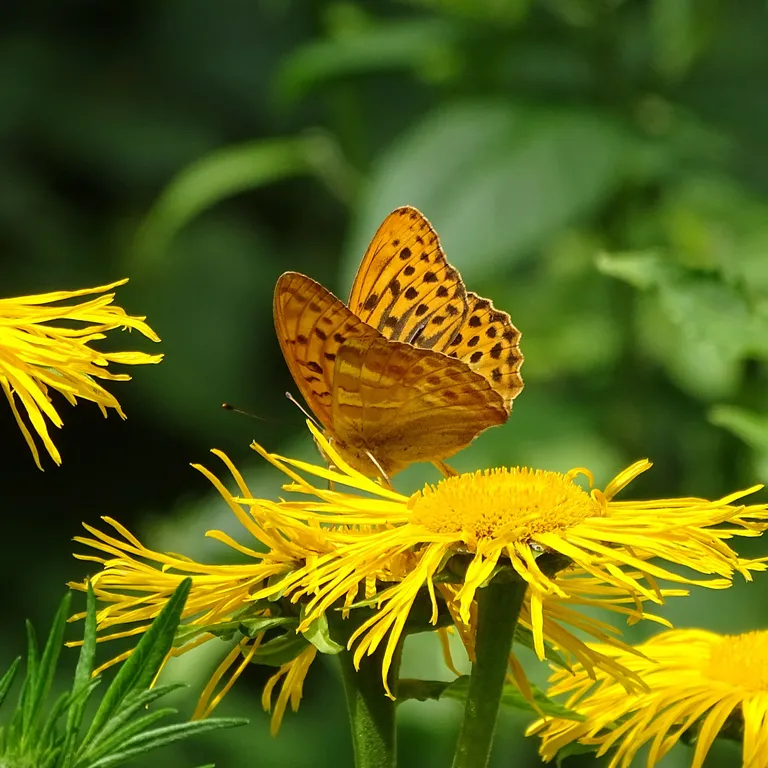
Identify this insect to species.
Argynnis paphia
